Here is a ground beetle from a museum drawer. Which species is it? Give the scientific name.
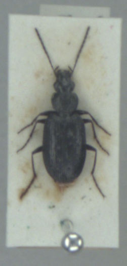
Sericoda quadripunctata
